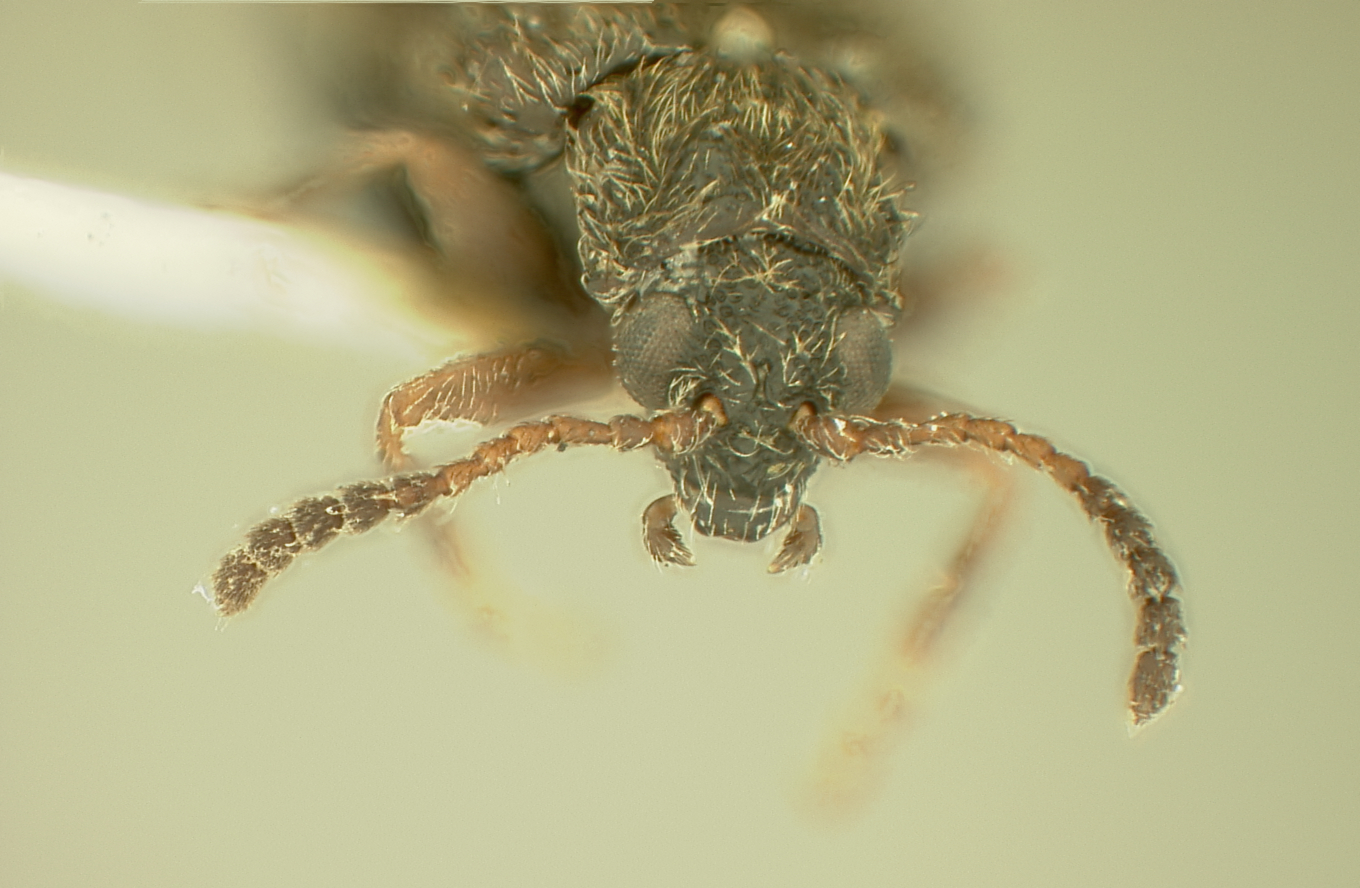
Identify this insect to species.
Distigmoptera mesochorea
